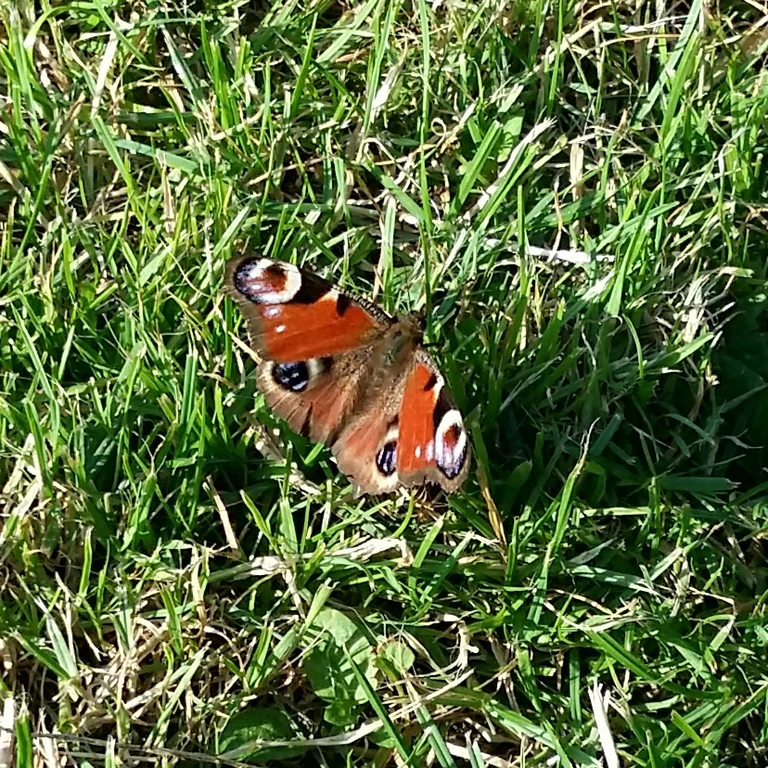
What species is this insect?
Aglais io
